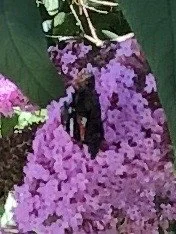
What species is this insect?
Vanessa atalanta
